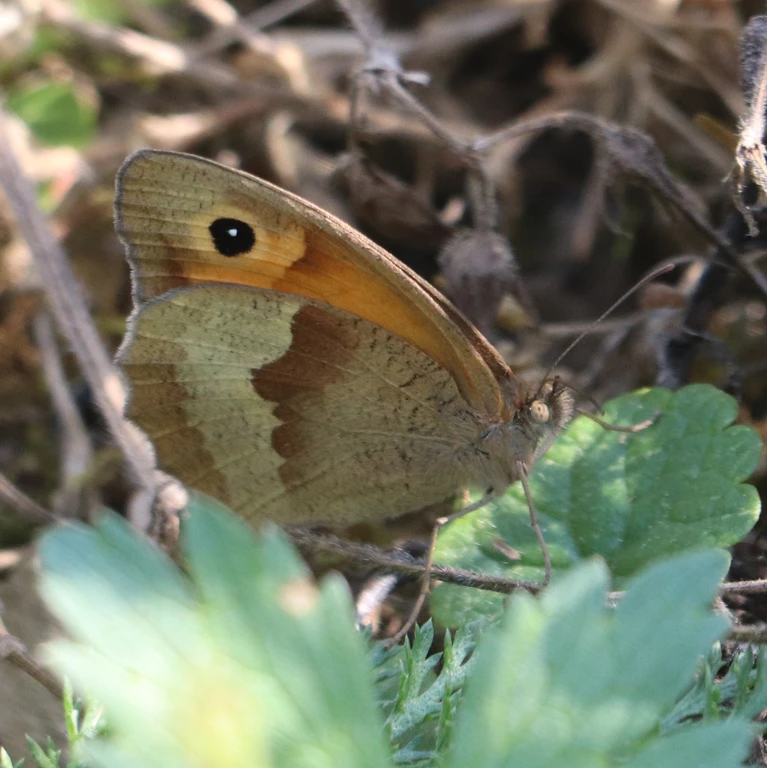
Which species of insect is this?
Maniola jurtina
